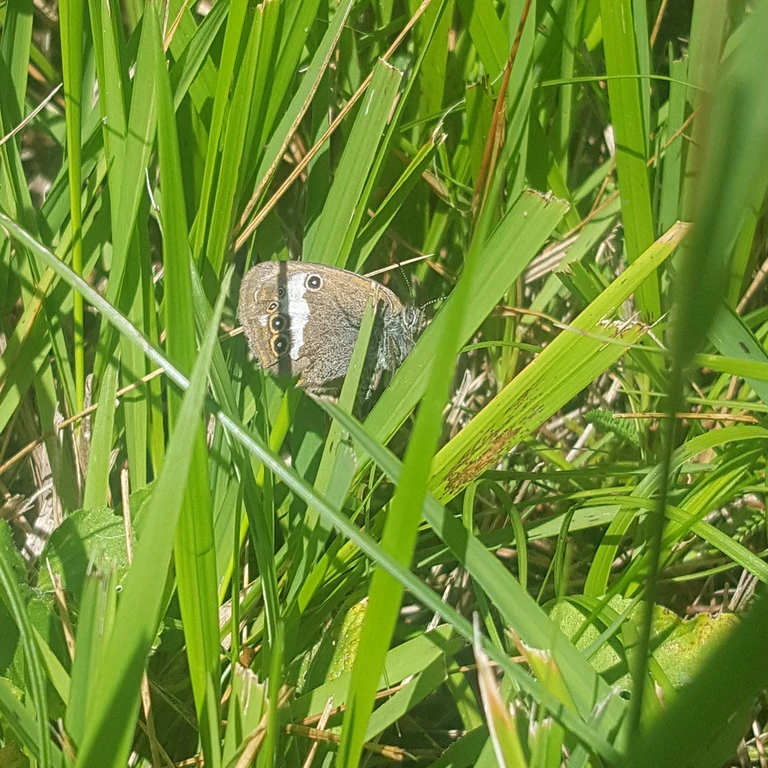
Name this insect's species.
Coenonympha arcania
